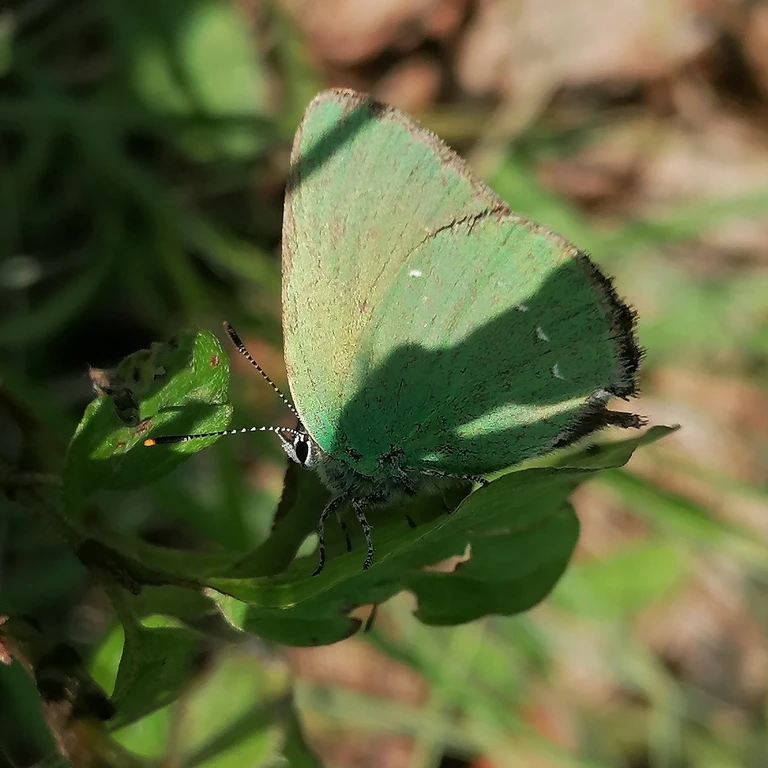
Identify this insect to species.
Callophrys rubi
